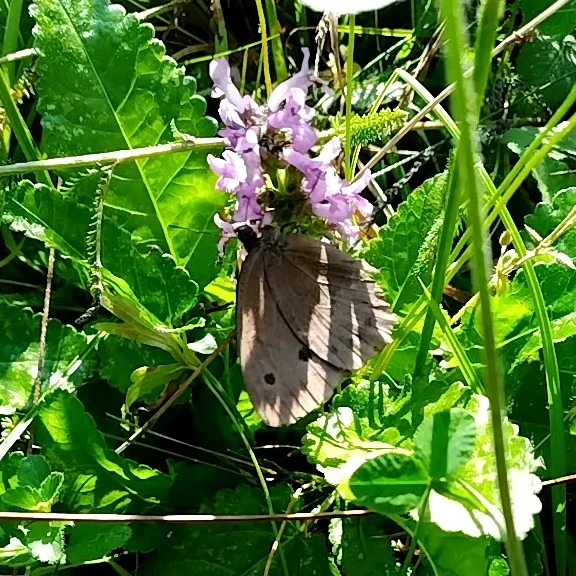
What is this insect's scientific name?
Minois dryas
